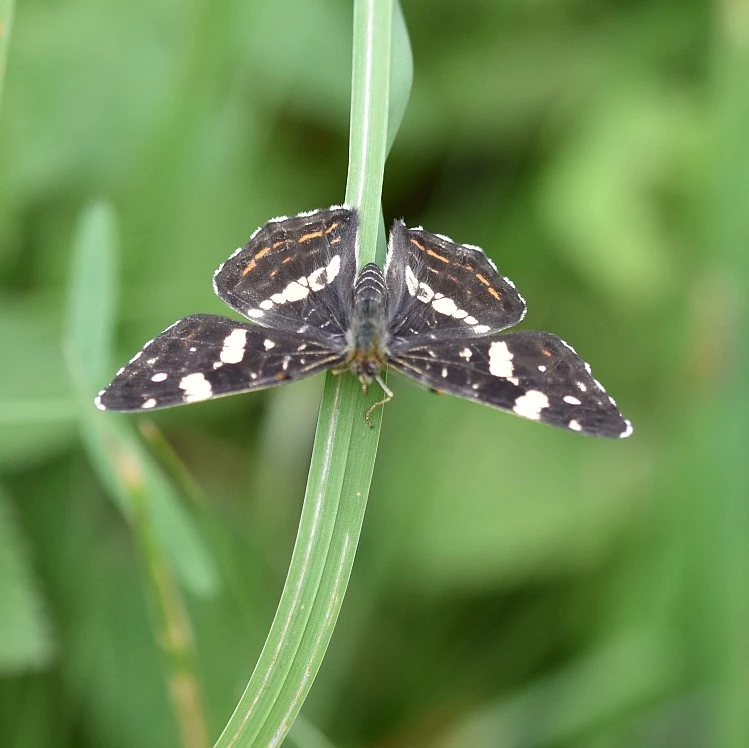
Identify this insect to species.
Araschnia levana
